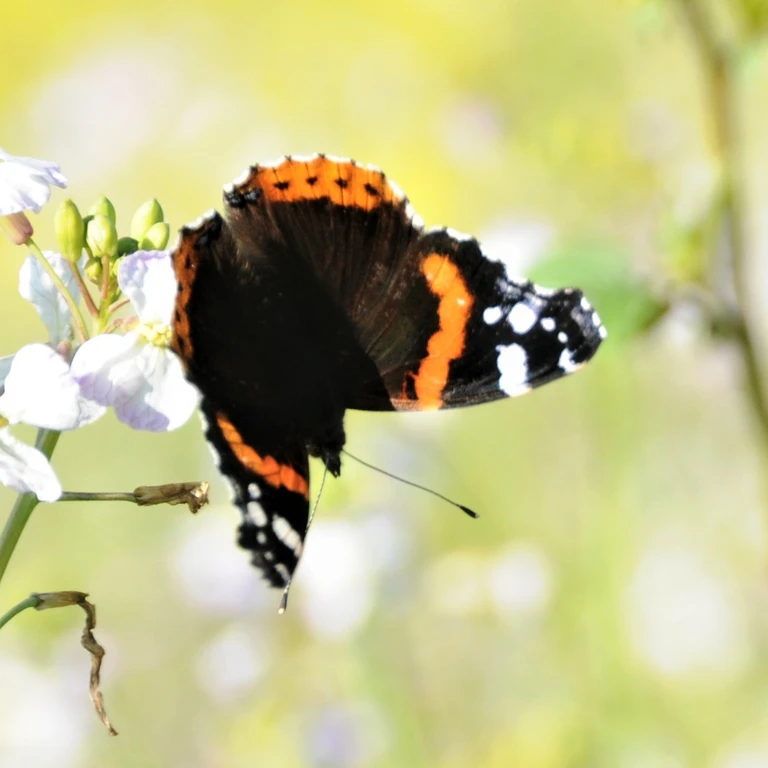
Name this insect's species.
Vanessa atalanta
